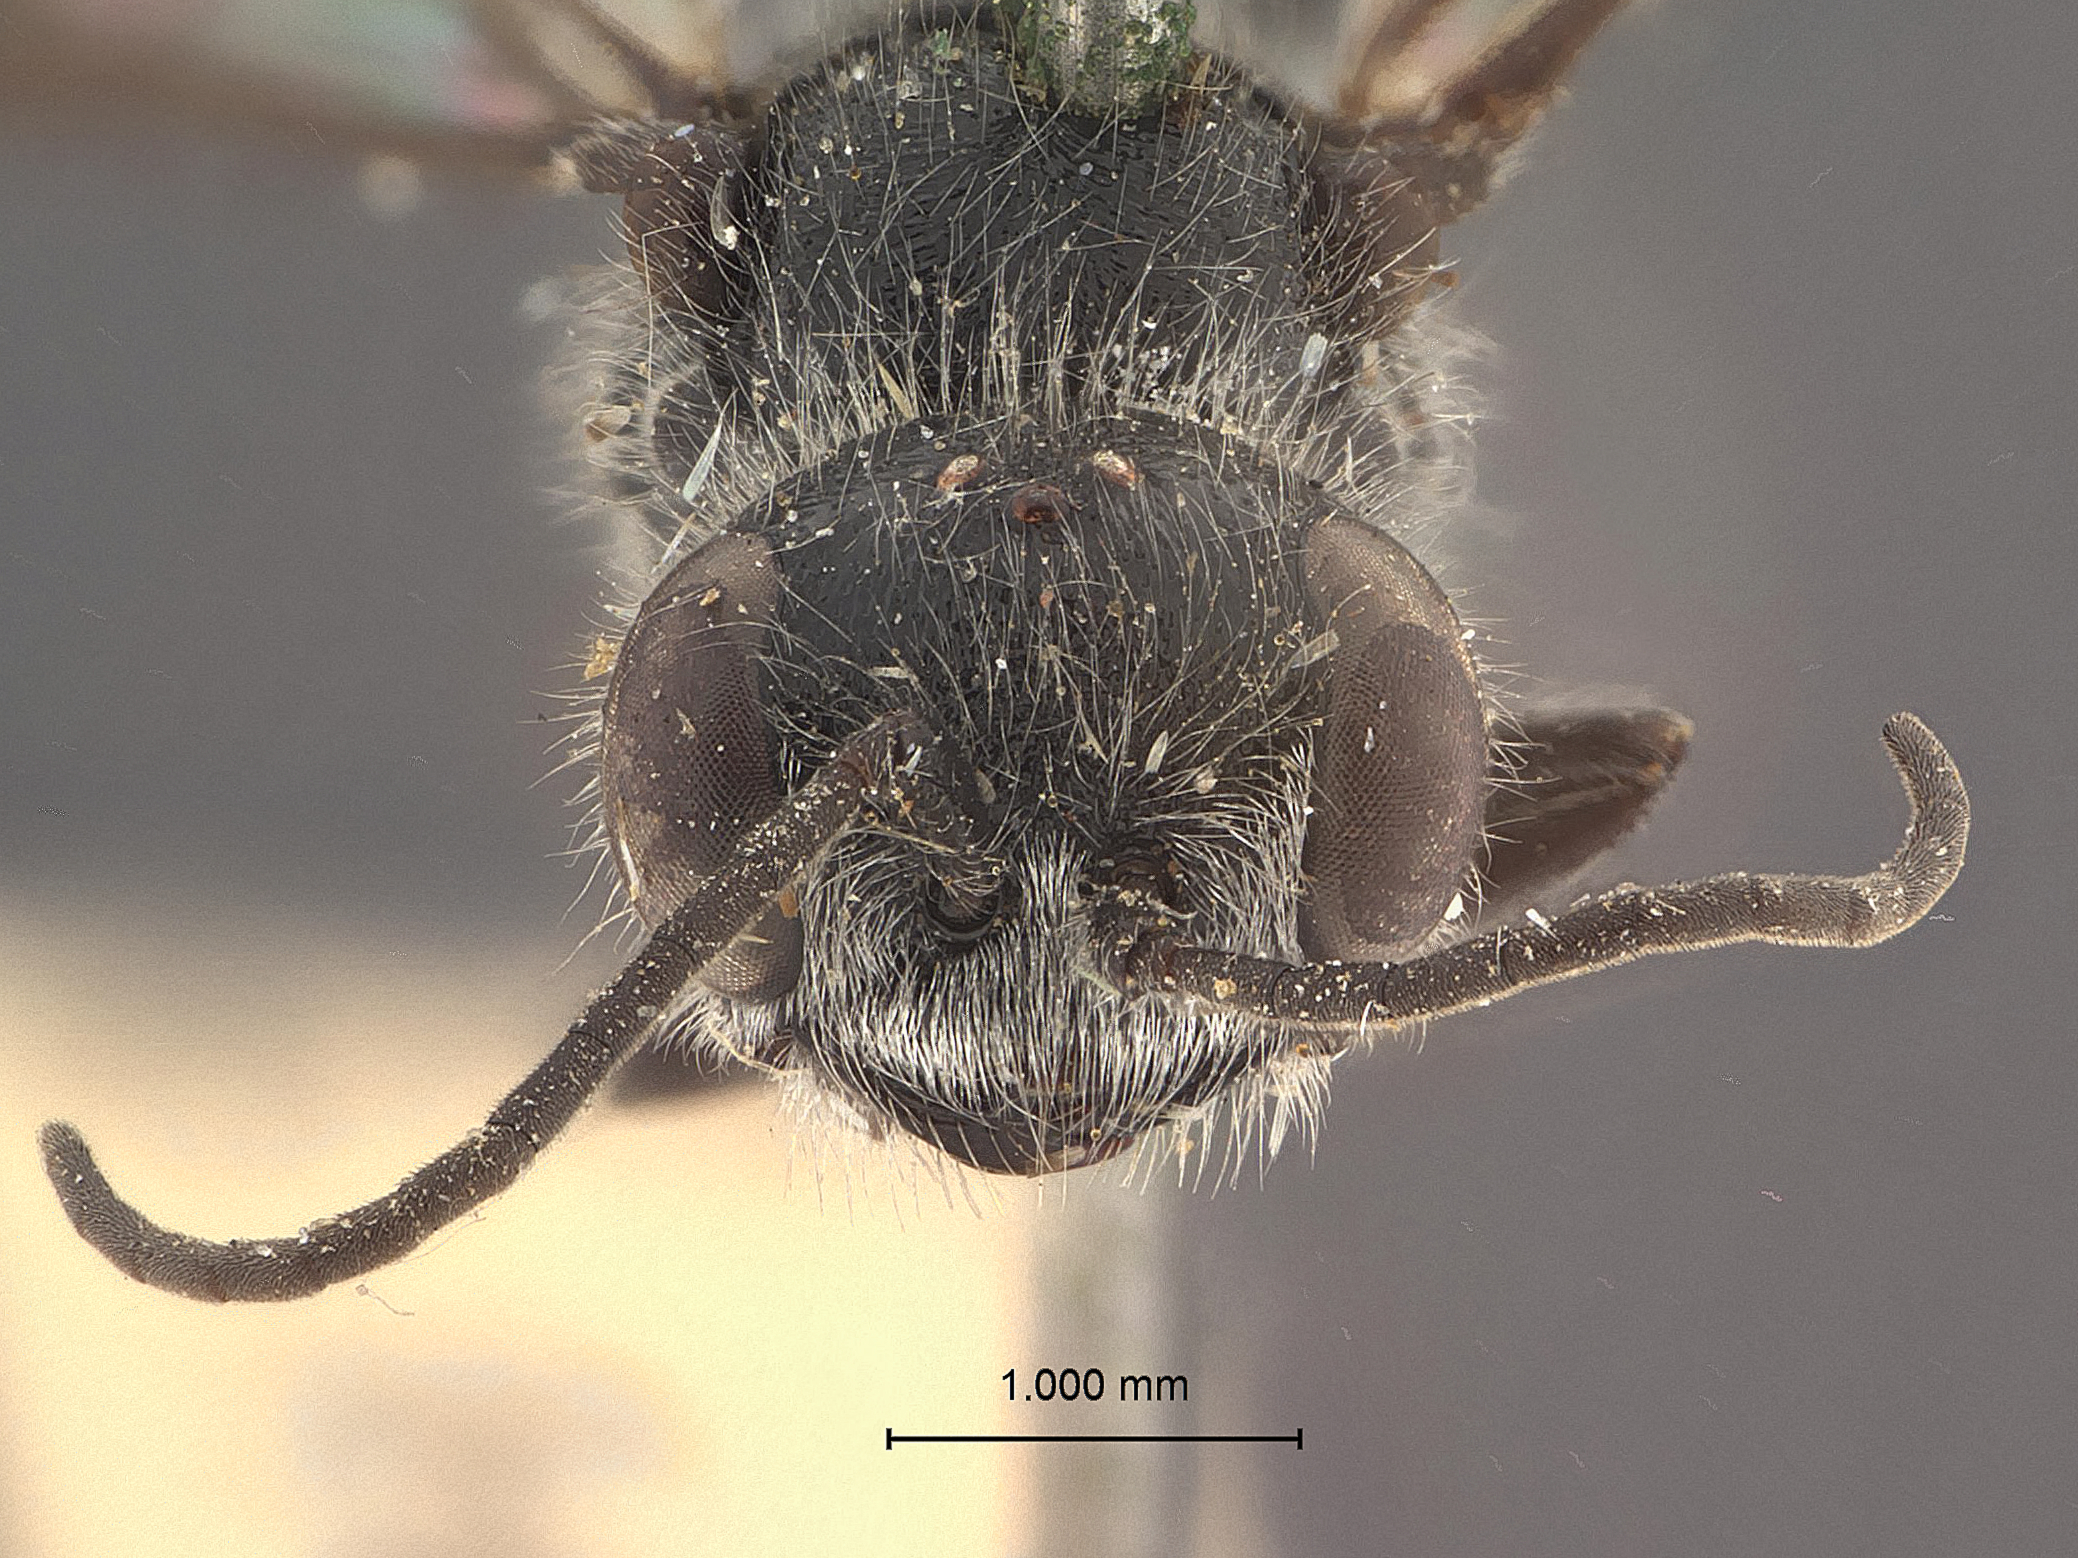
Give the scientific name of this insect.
Pemphredon shawii
